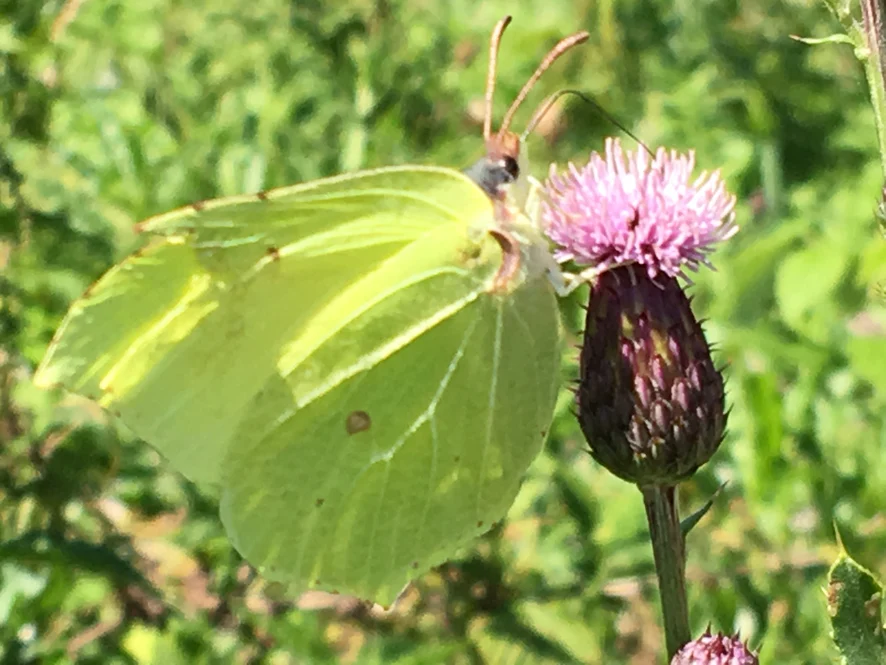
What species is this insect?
Gonepteryx rhamni
